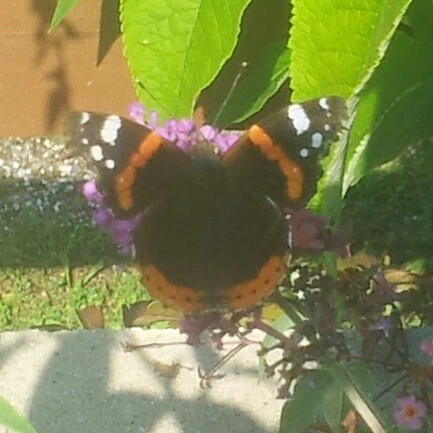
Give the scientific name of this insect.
Vanessa atalanta
